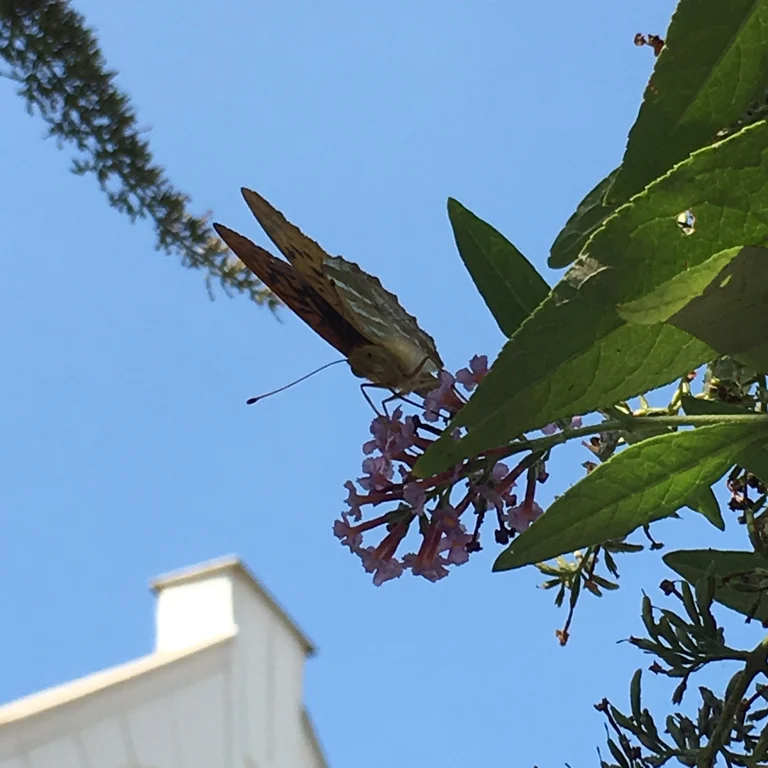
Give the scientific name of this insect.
Argynnis paphia
